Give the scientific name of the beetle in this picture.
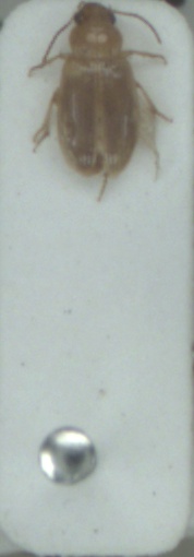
Bradycellus verbasci
